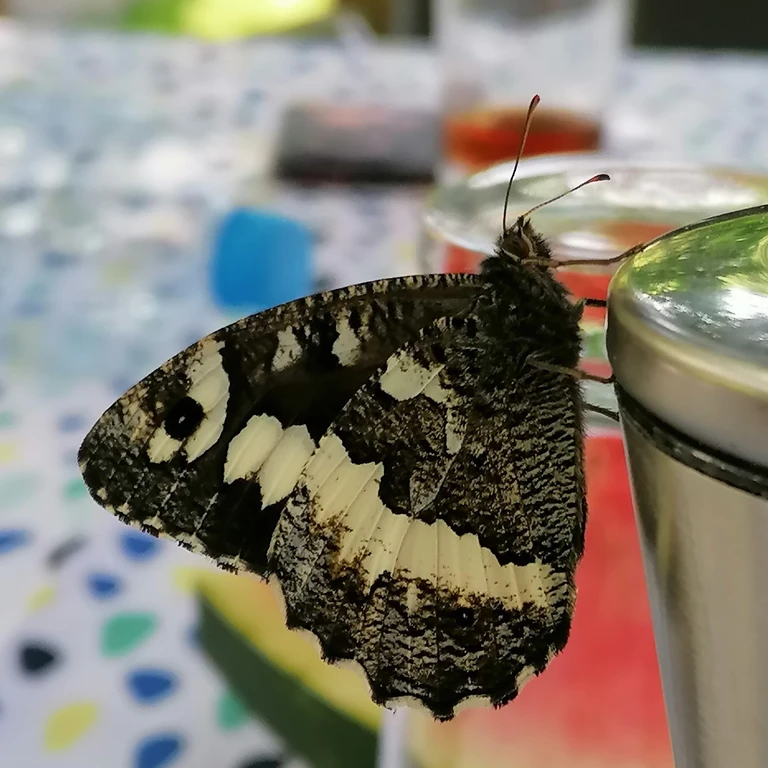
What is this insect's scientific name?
Brintesia circe
